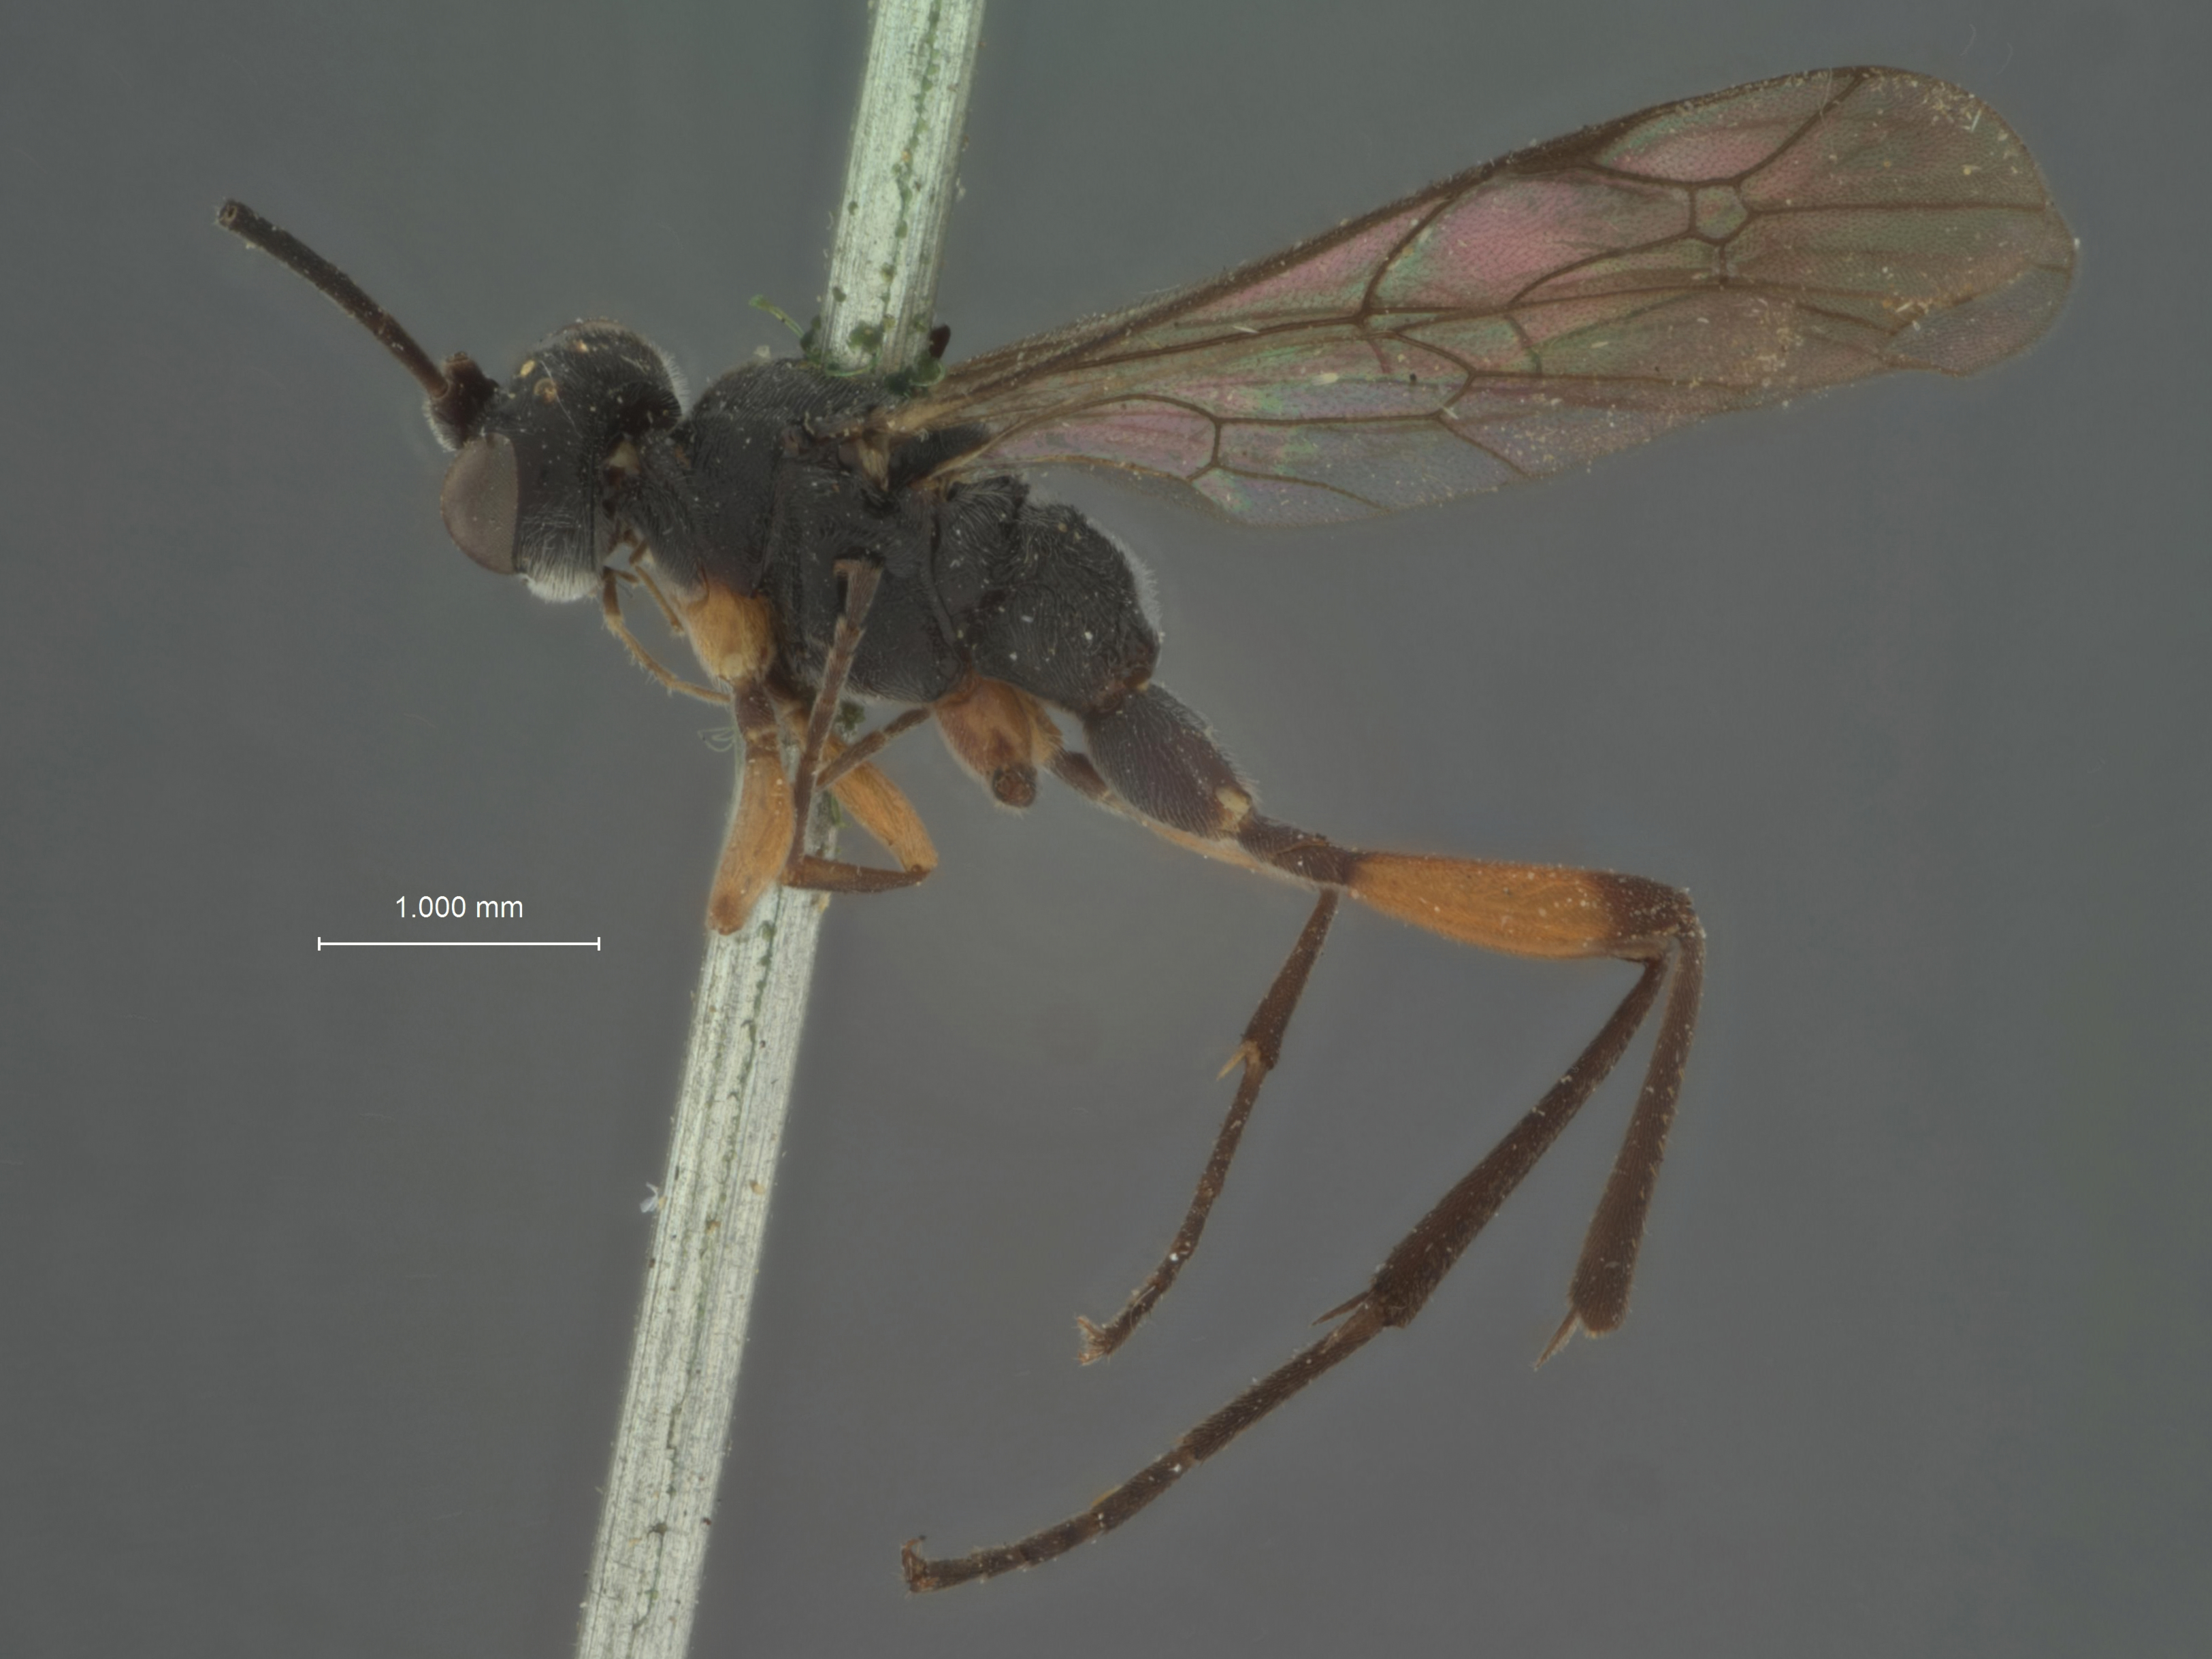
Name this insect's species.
Cryptus hirtifrons
